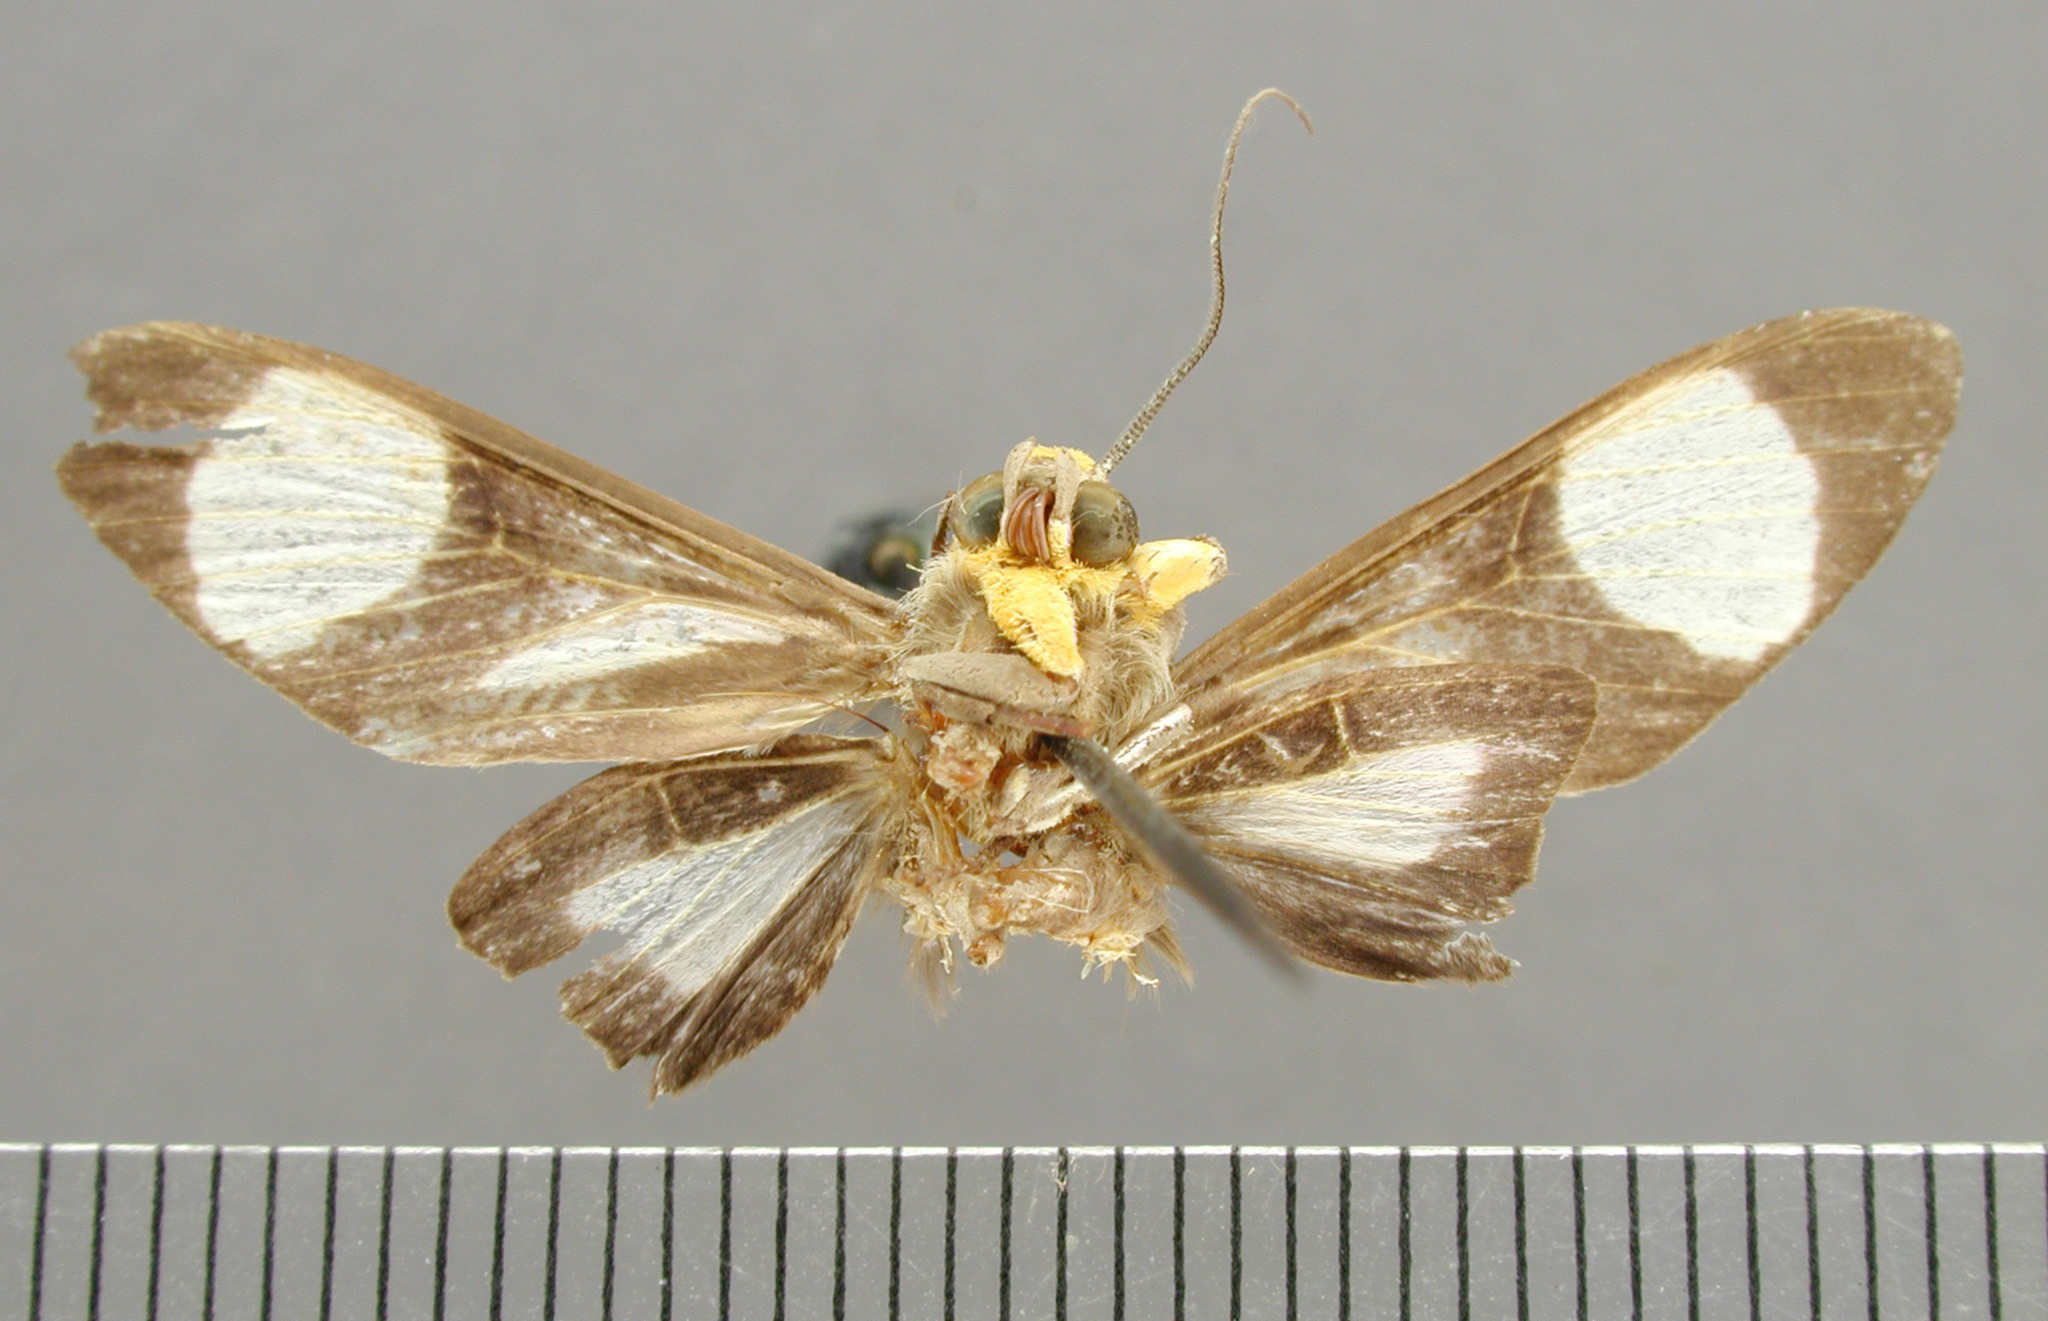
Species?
Automolis leucoplaga
